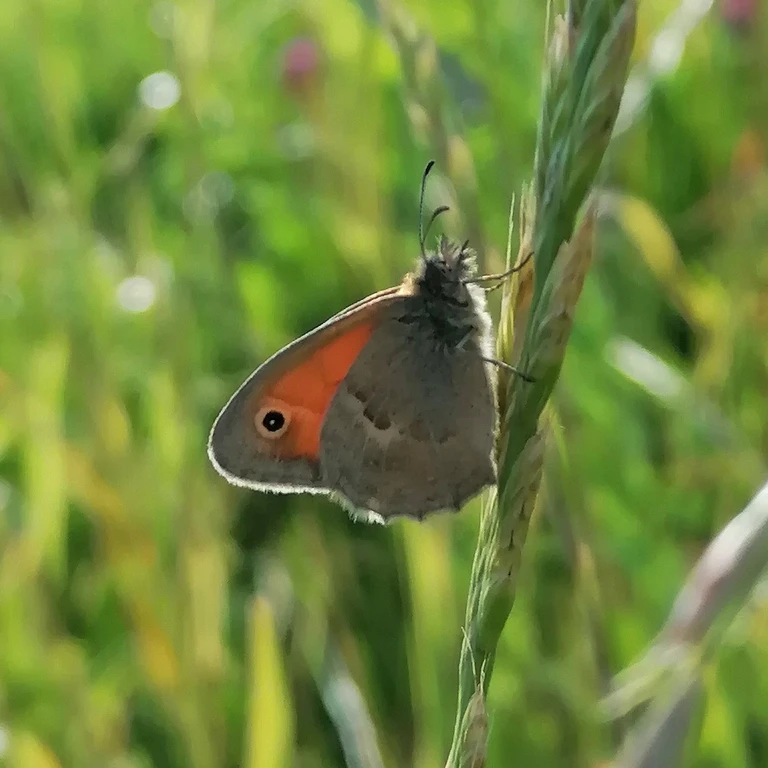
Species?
Coenonympha pamphilus
